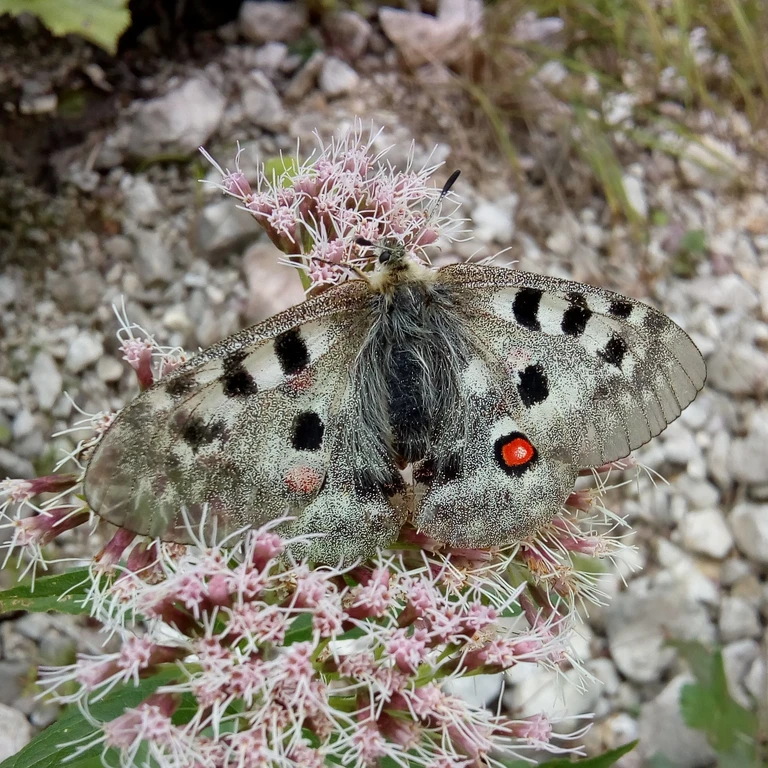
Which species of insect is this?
Parnassius apollo
